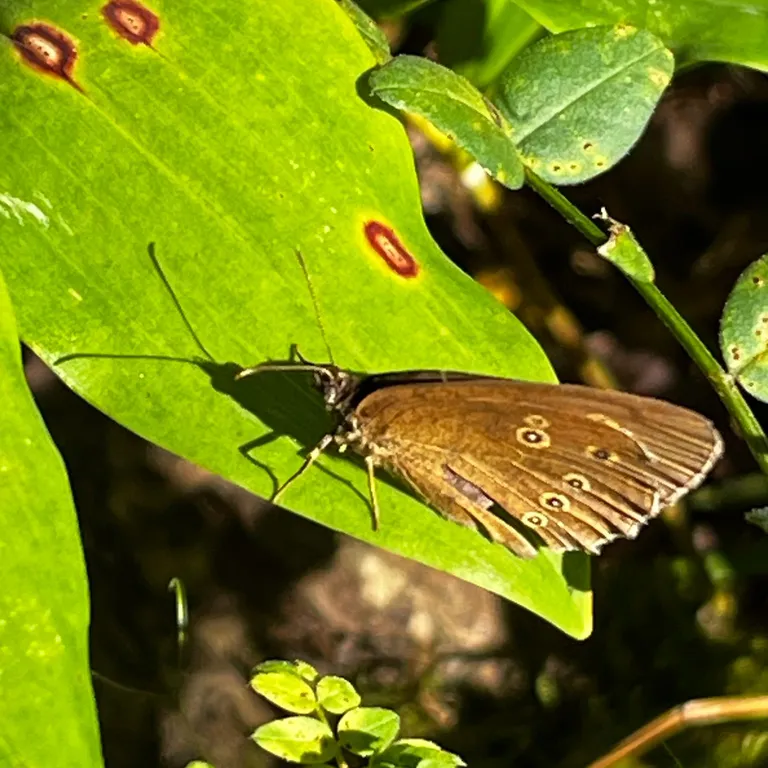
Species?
Aphantopus hyperantus
